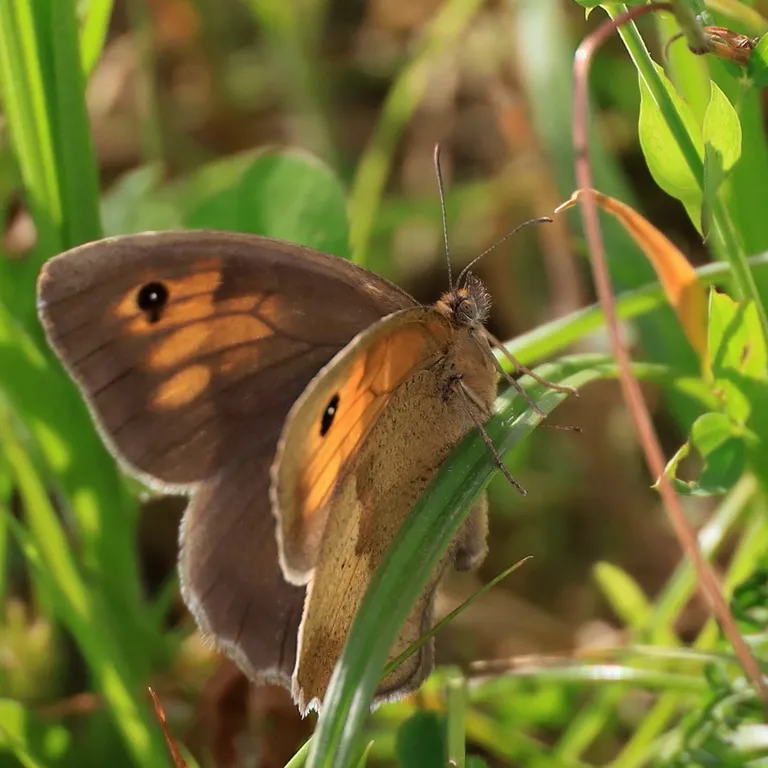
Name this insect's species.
Maniola jurtina
